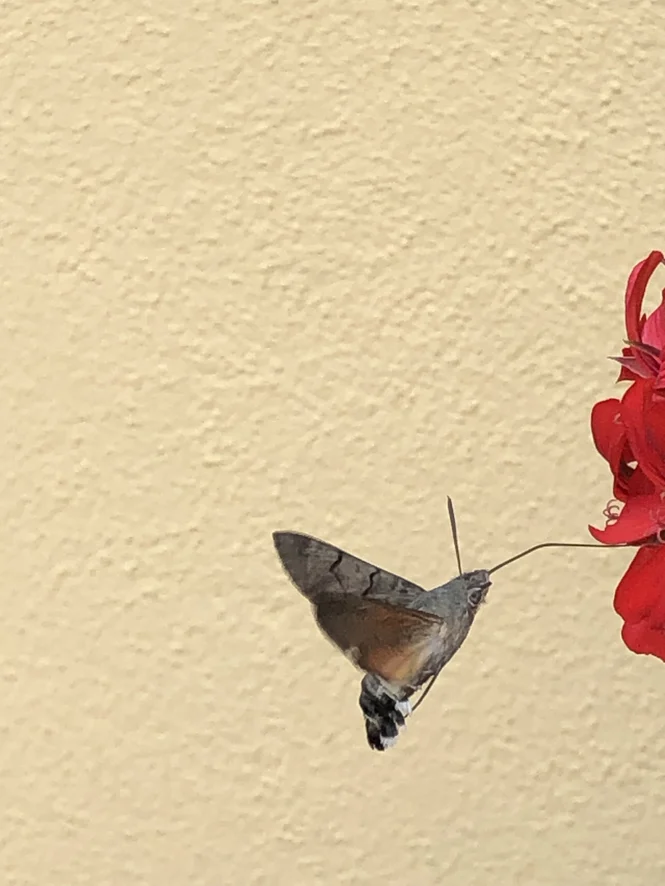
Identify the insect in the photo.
Macroglossum stellatarum
